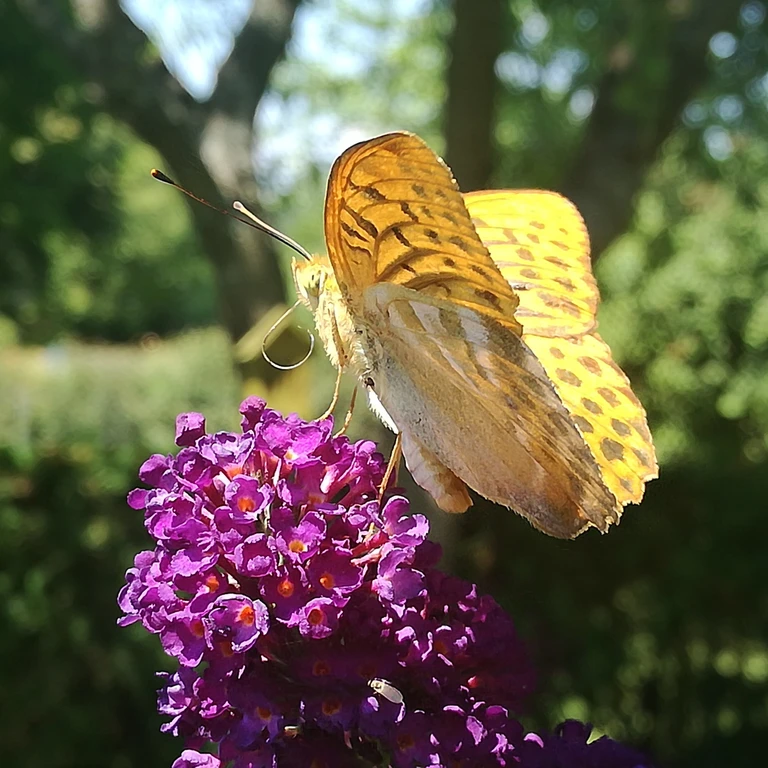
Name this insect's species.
Argynnis paphia
